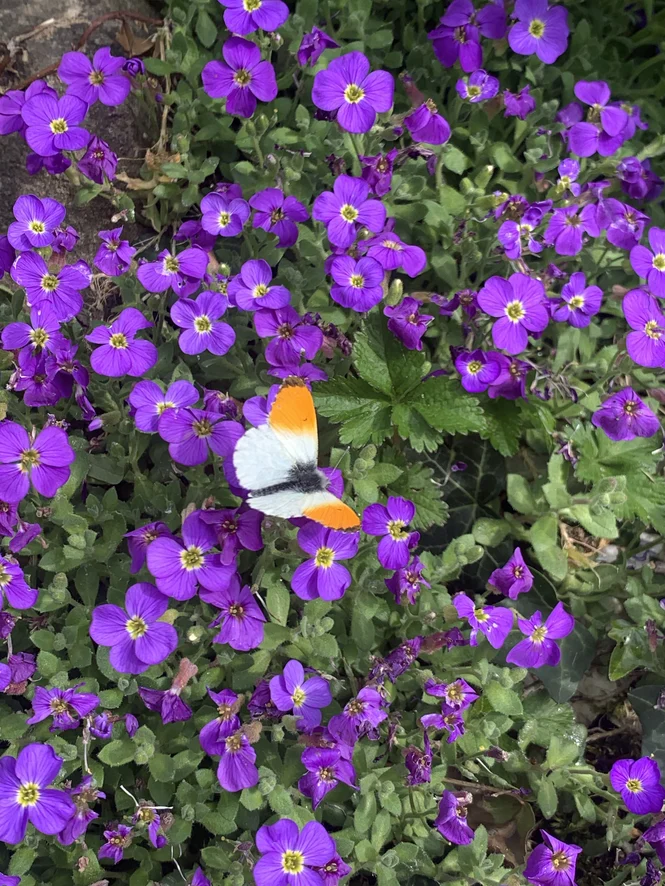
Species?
Anthocharis cardamines
